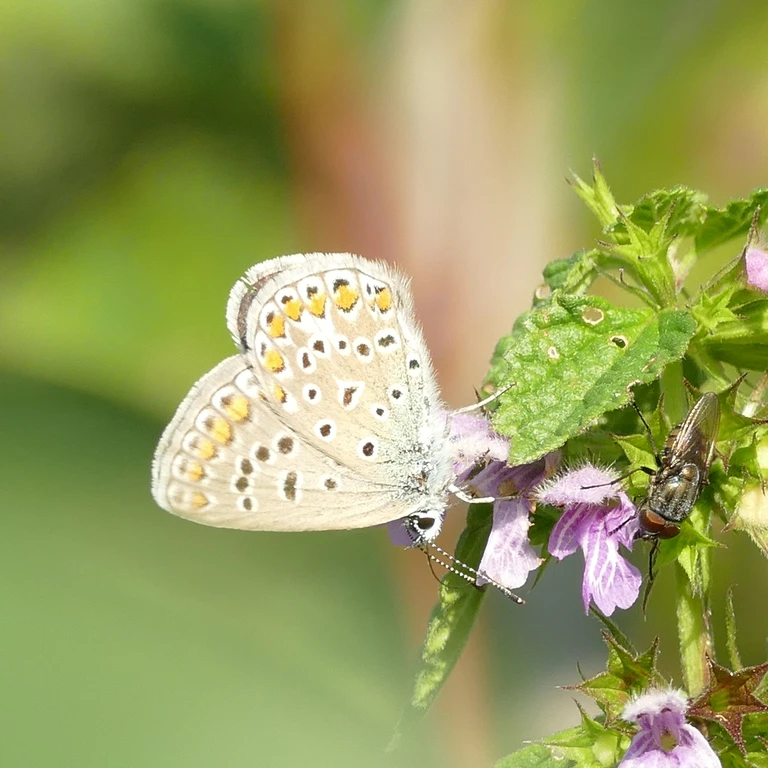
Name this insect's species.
Polyommatus icarus
